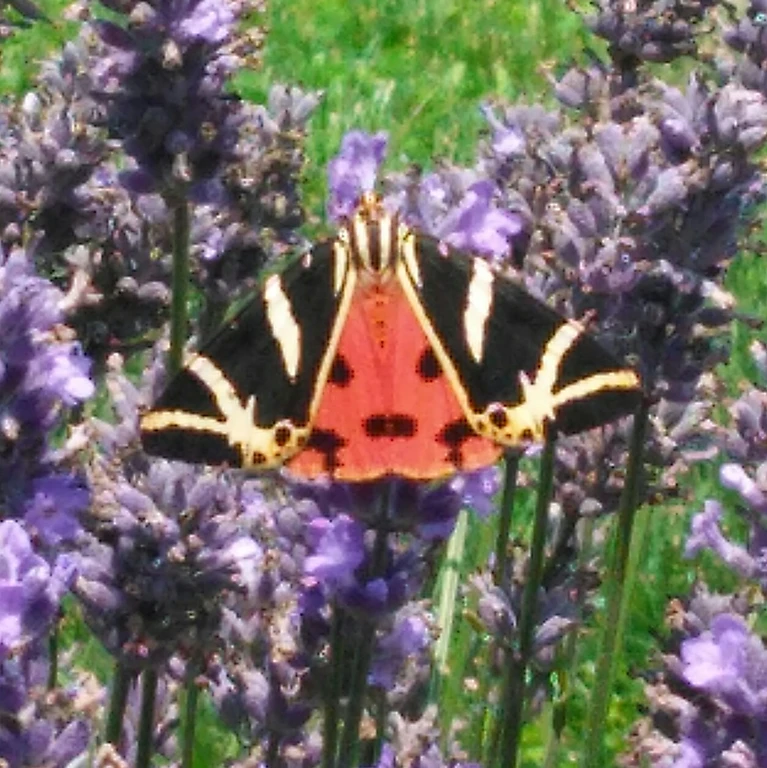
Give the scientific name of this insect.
Euplagia quadripunctaria
